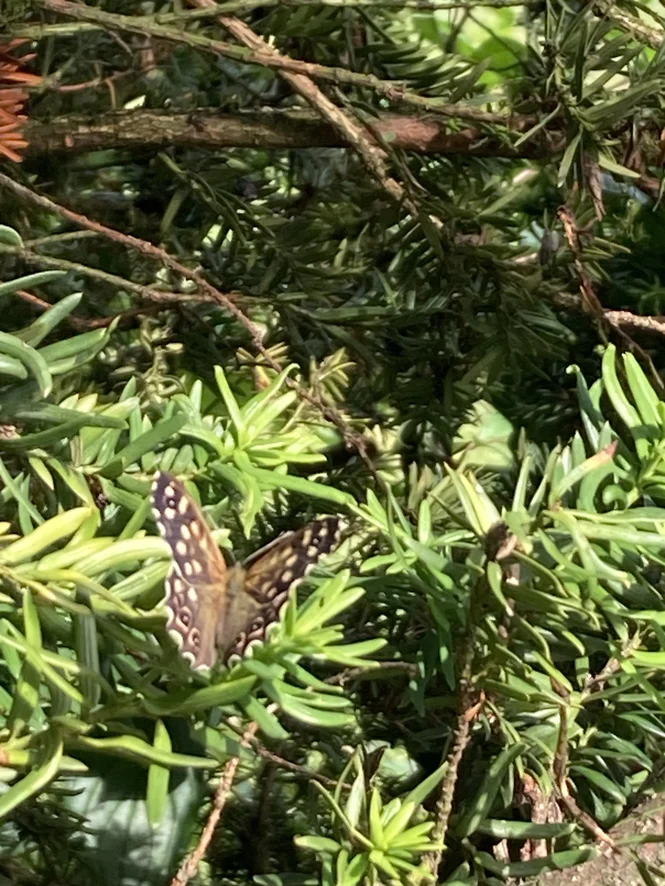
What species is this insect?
Pararge aegeria
